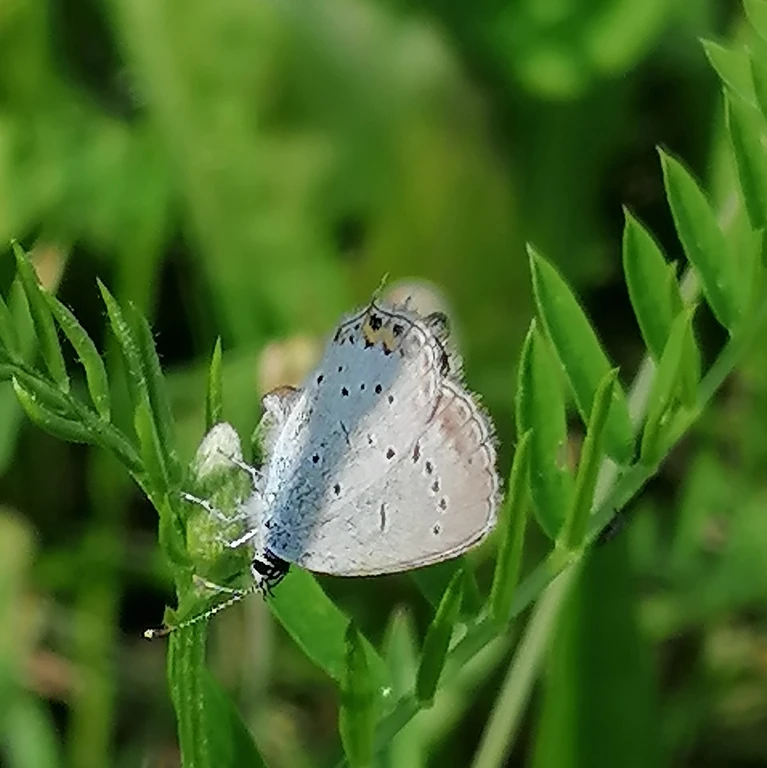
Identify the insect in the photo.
Cupido argiades (also Elkalyce argiades)
